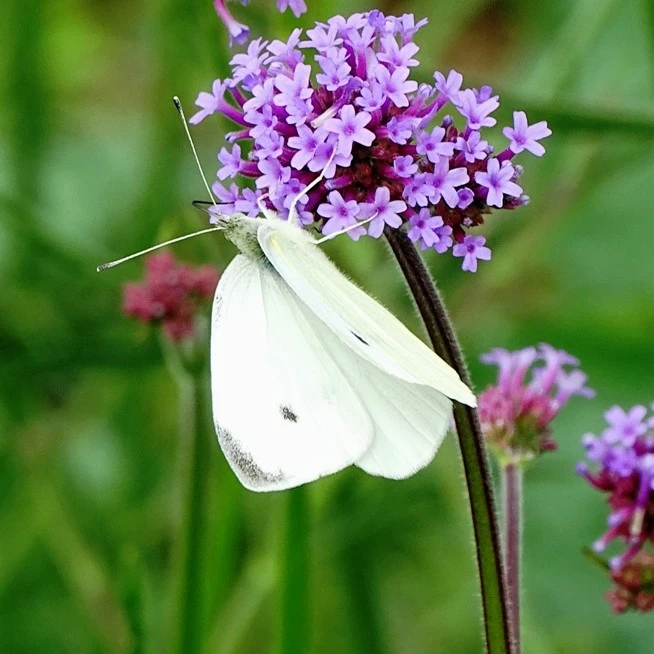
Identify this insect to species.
Pieris rapae
